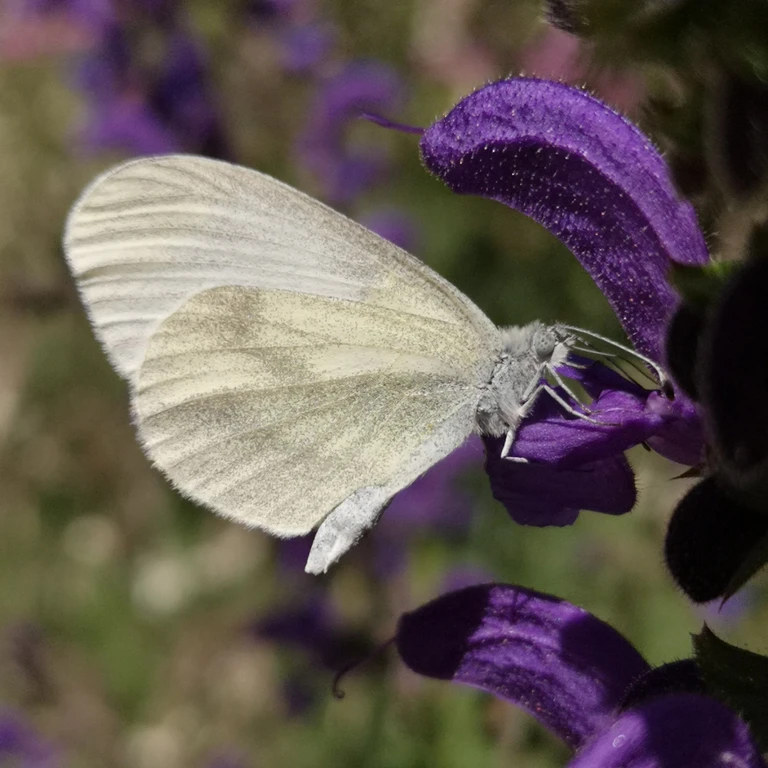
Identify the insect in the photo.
Leptidea sinapis/juvernica
